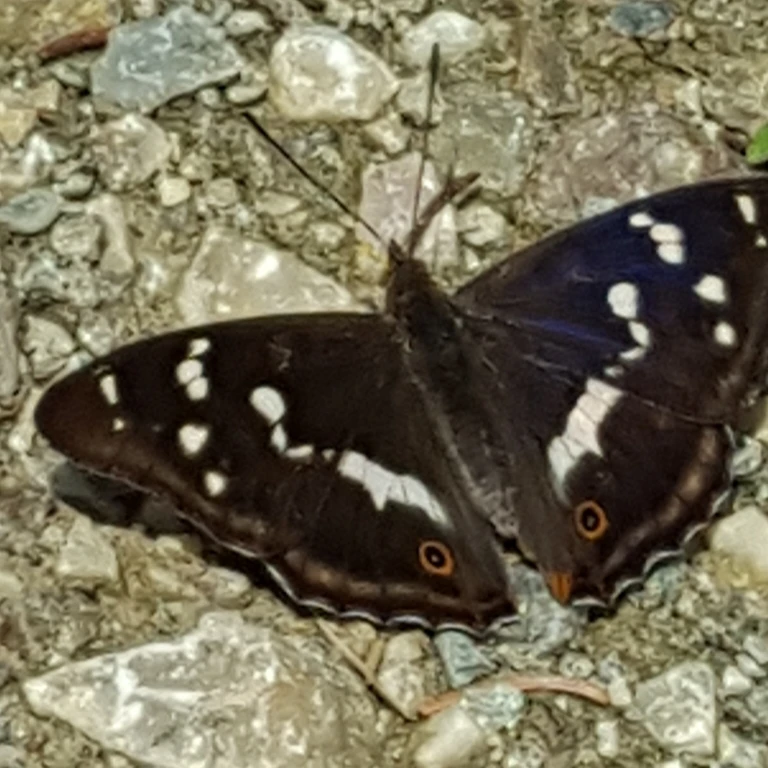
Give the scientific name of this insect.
Apatura iris
